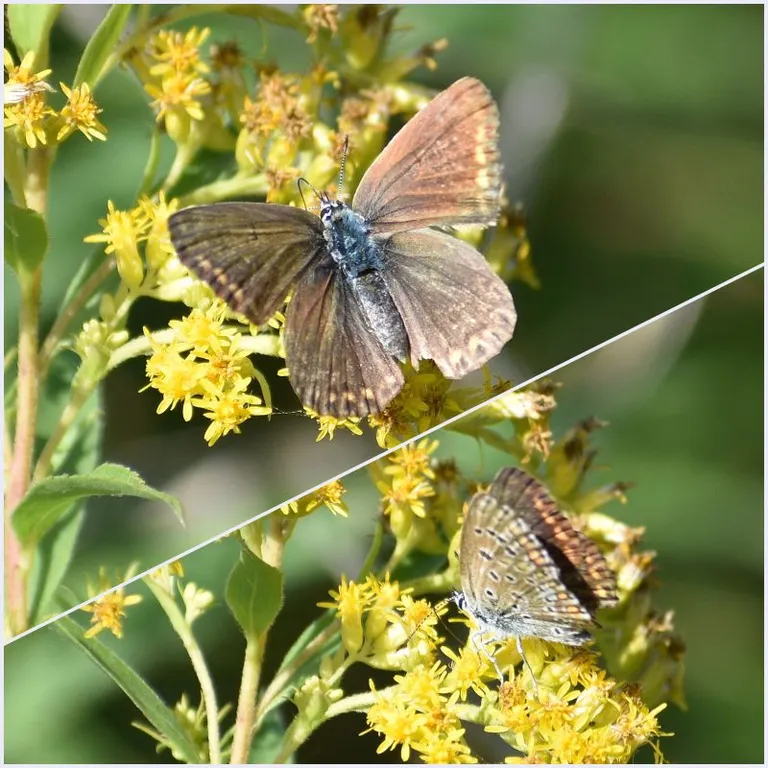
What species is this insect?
Polyommatus icarus
